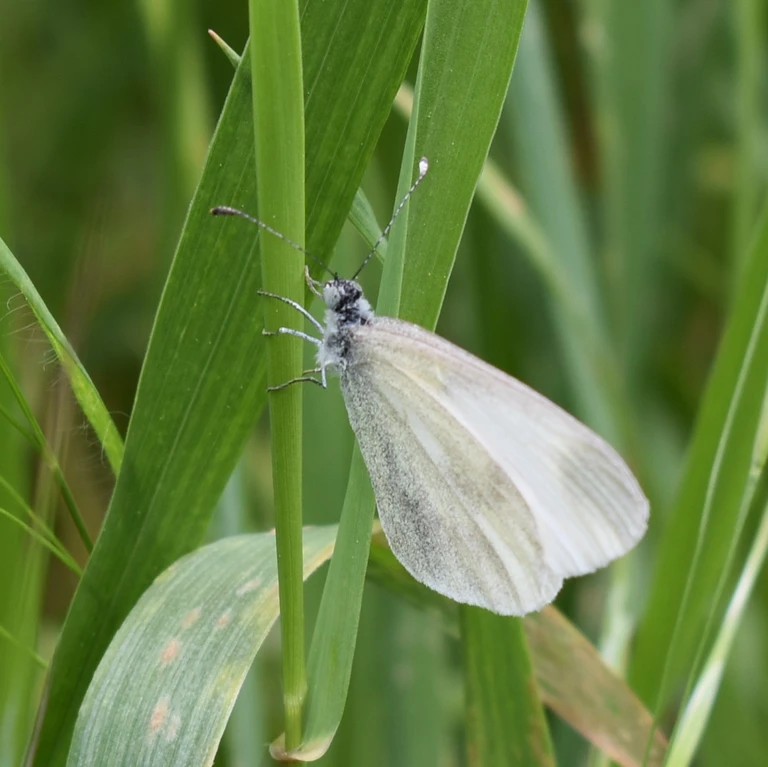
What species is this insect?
Leptidea sinapis/juvernica
